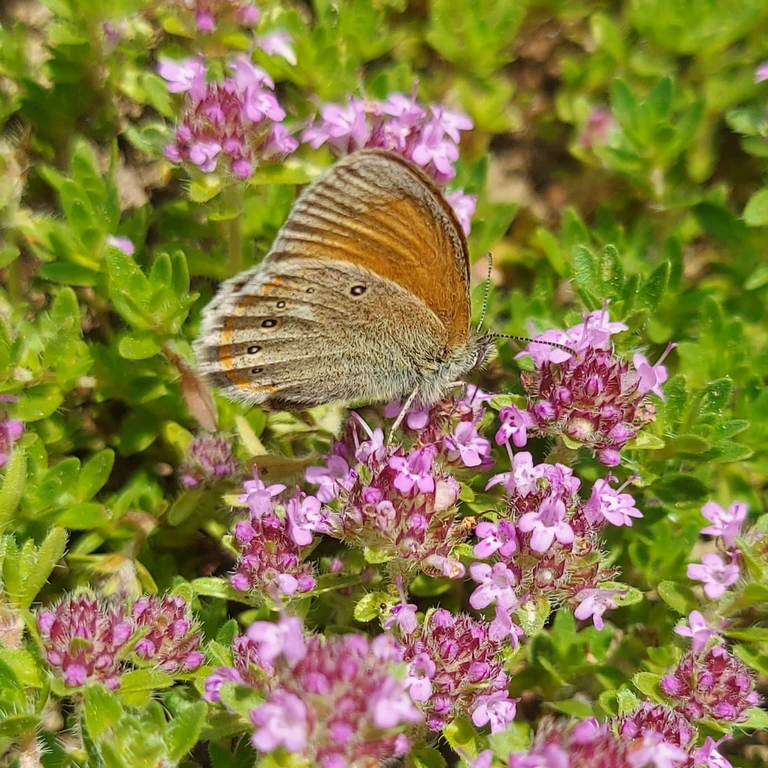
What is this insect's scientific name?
Coenonympha glycerion (also Coenonympha iphis)
